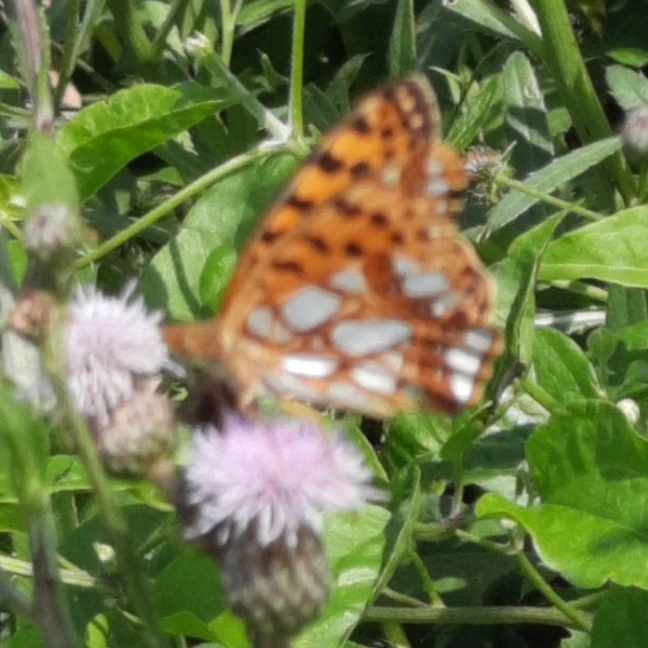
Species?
Issoria lathonia
